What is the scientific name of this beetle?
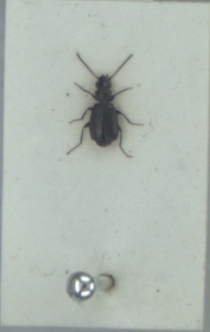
Syntomus foveatus
